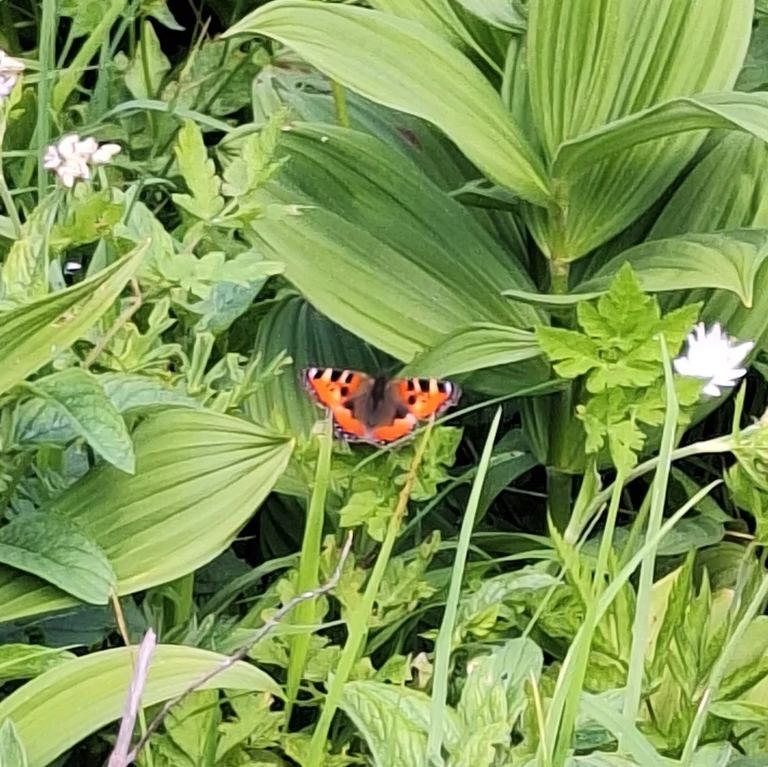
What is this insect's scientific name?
Aglais urticae
